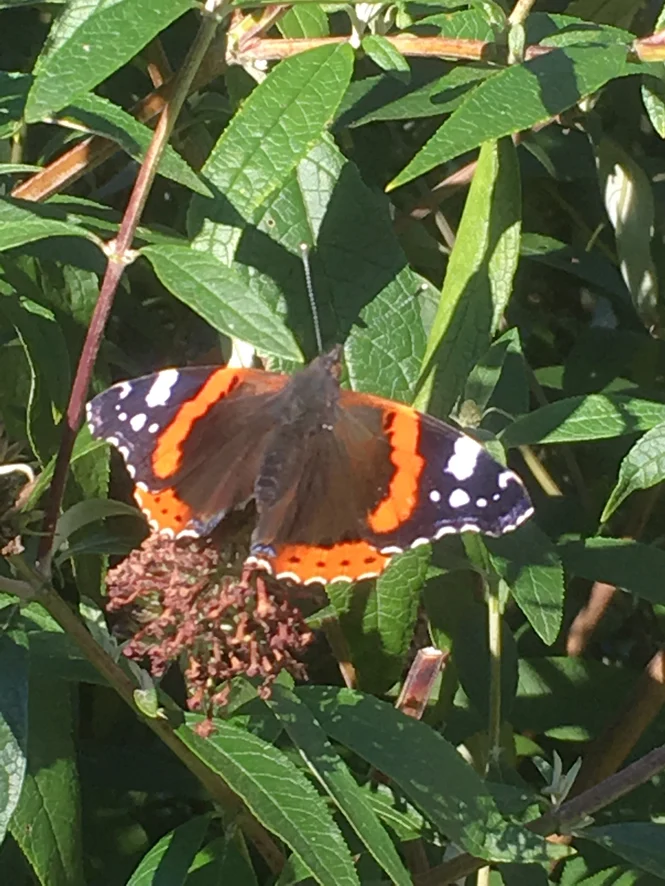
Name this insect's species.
Vanessa atalanta
